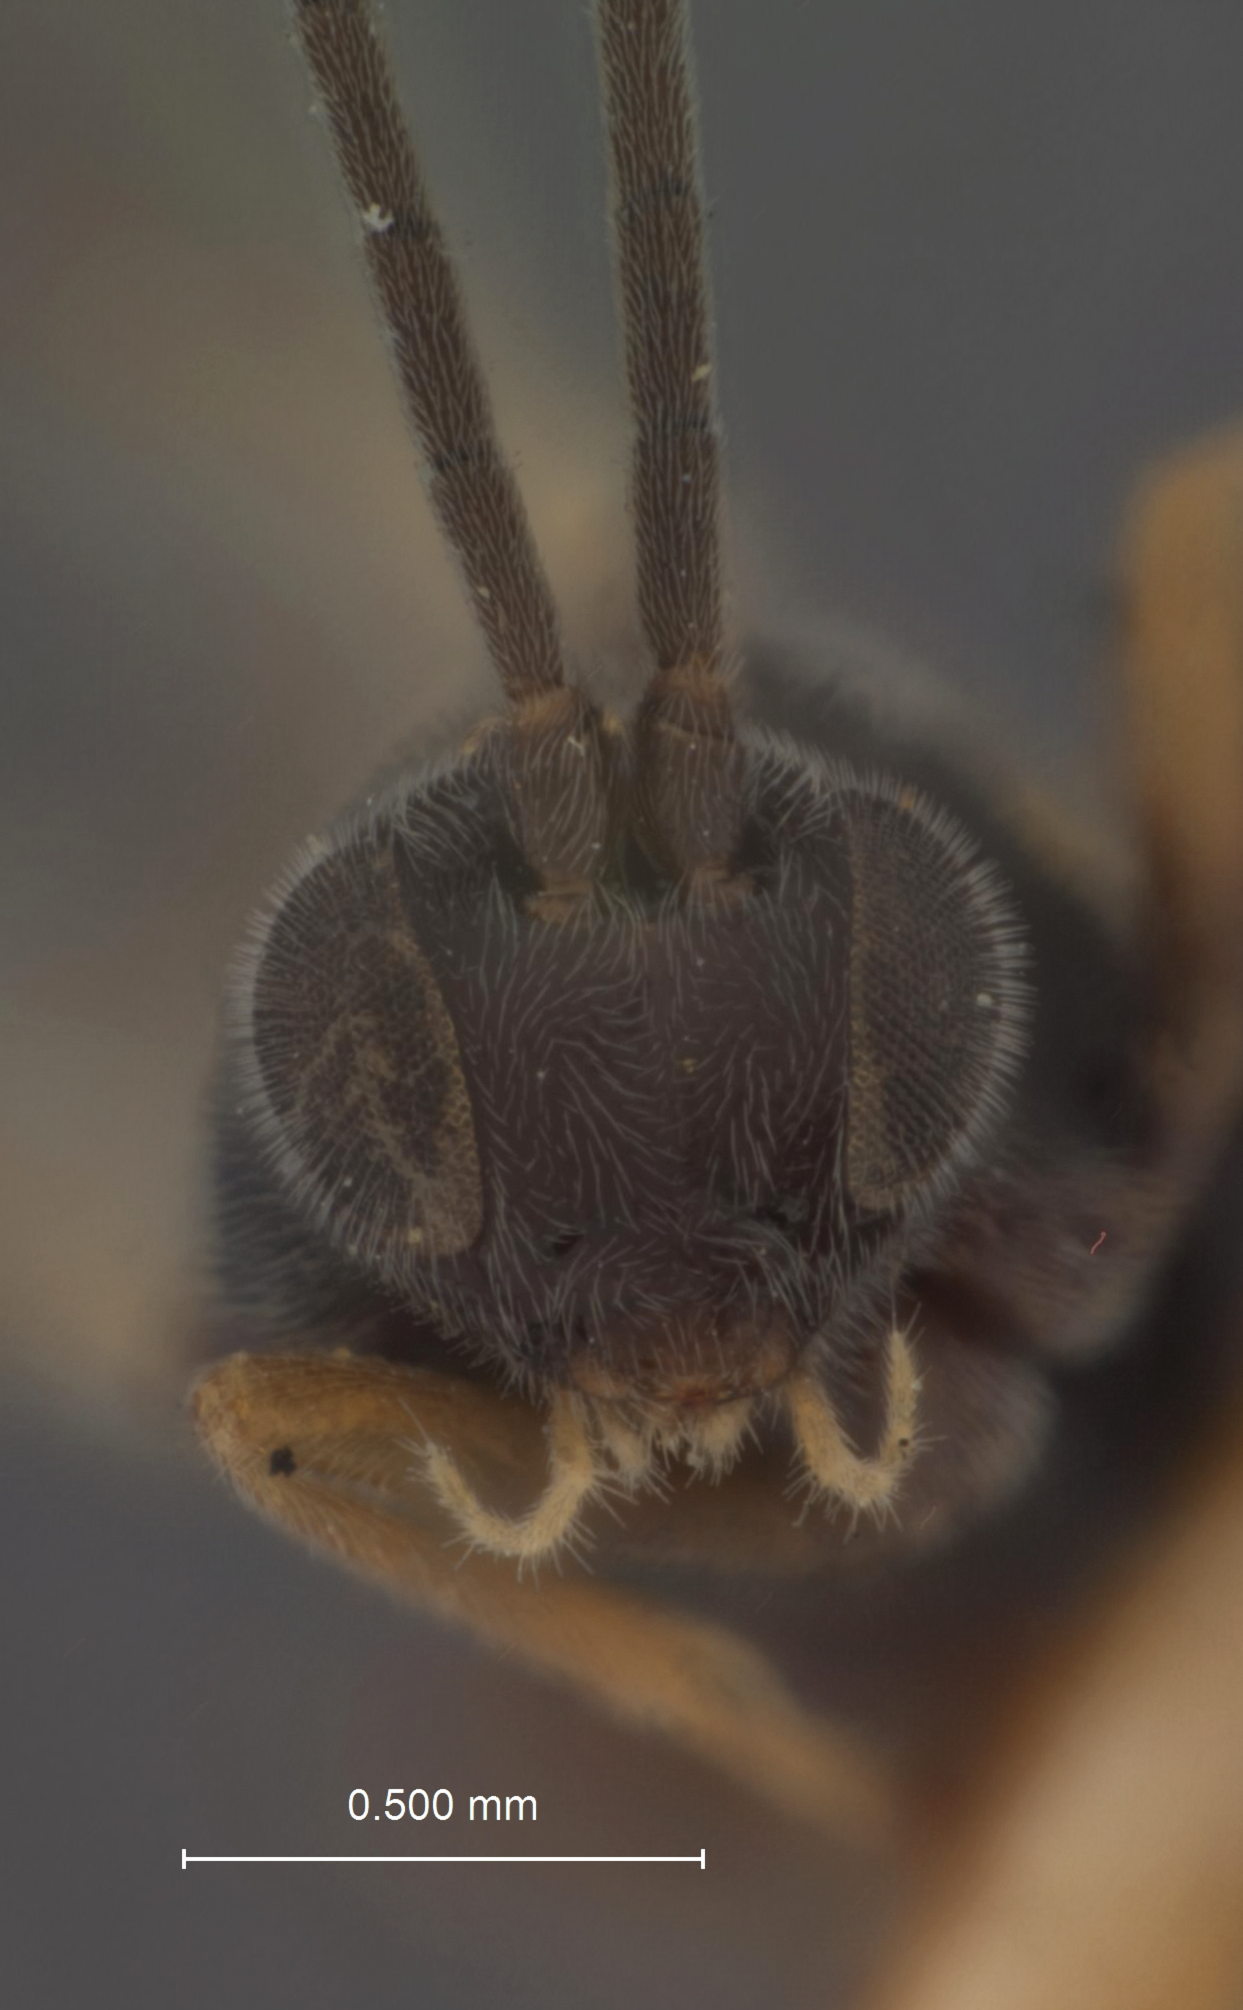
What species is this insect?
Apanteles cyprioides
